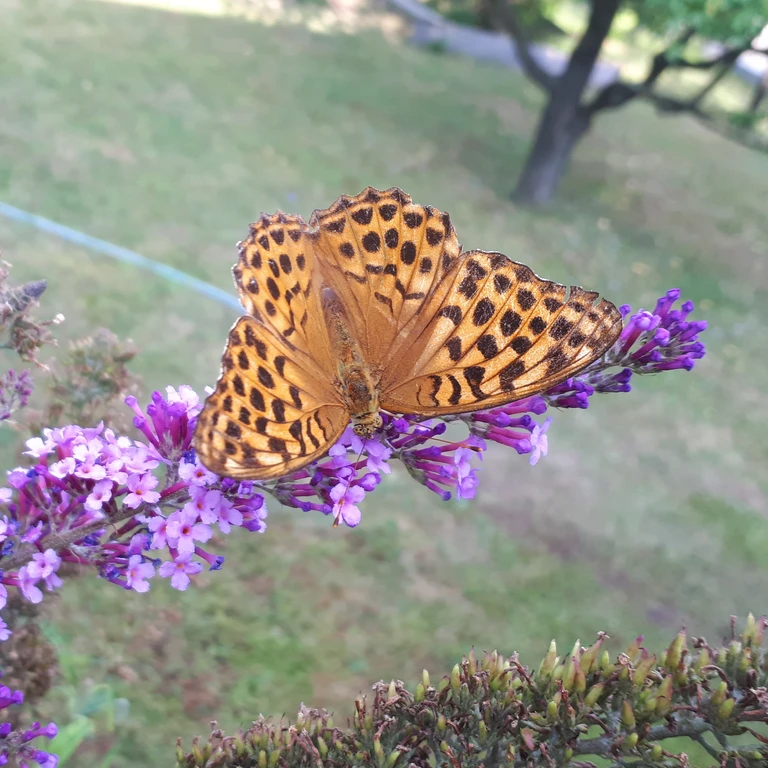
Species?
Argynnis paphia
